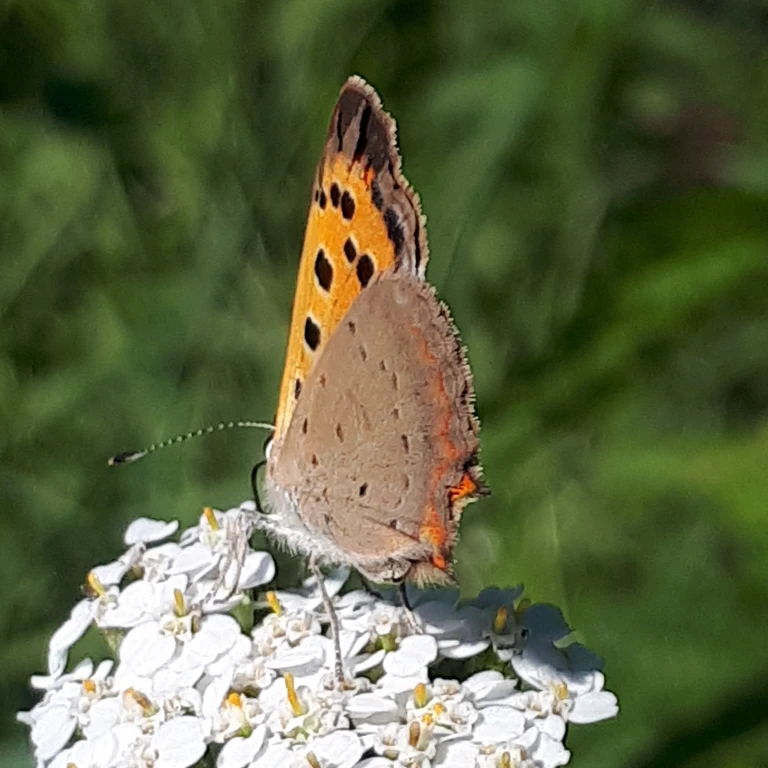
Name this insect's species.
Lycaena phlaeas
